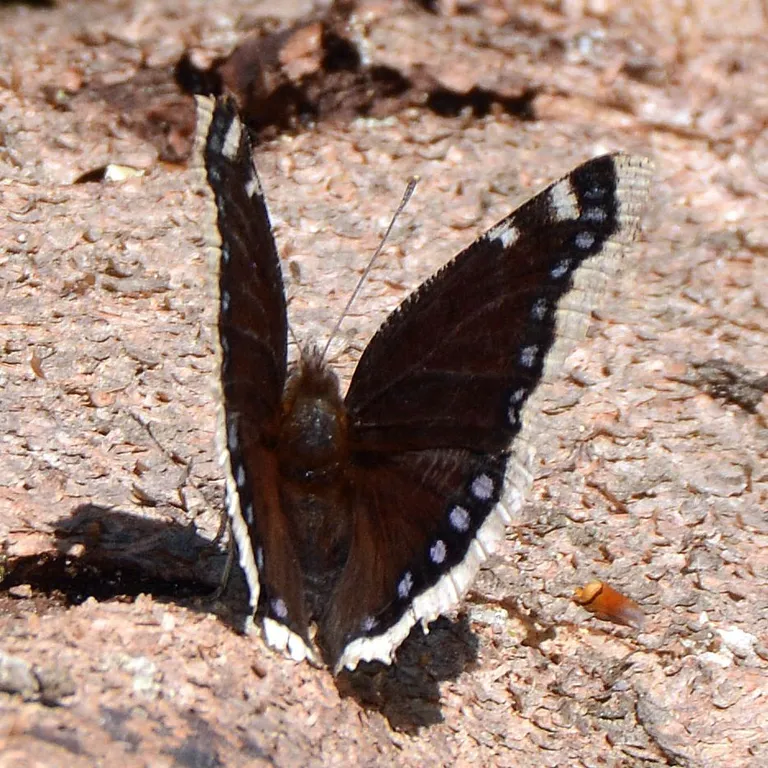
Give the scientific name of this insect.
Nymphalis antiopa
